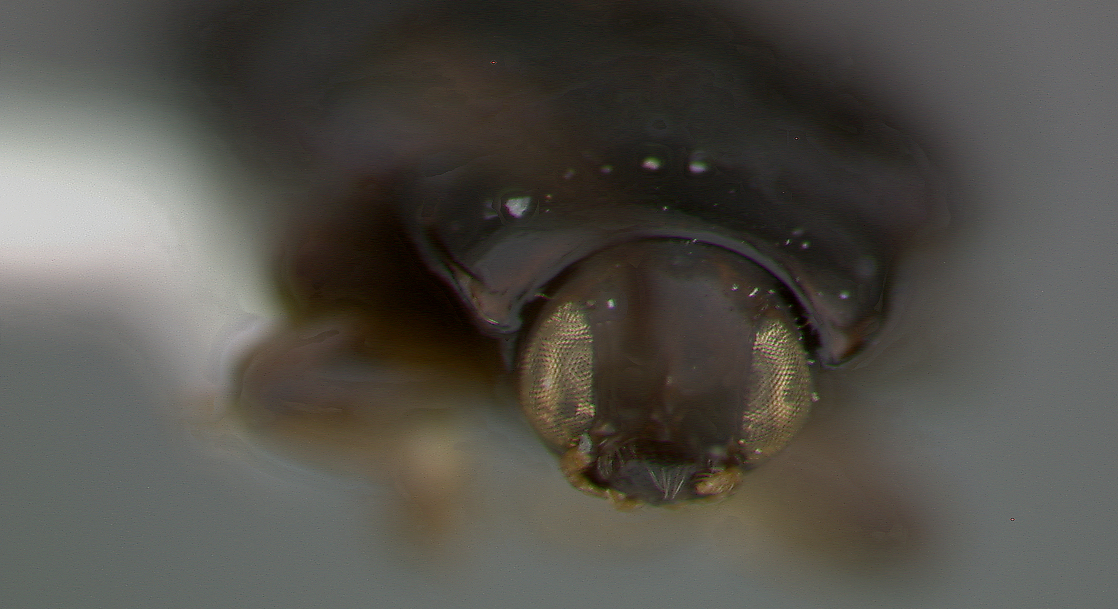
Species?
Cephaloleia cyanea
